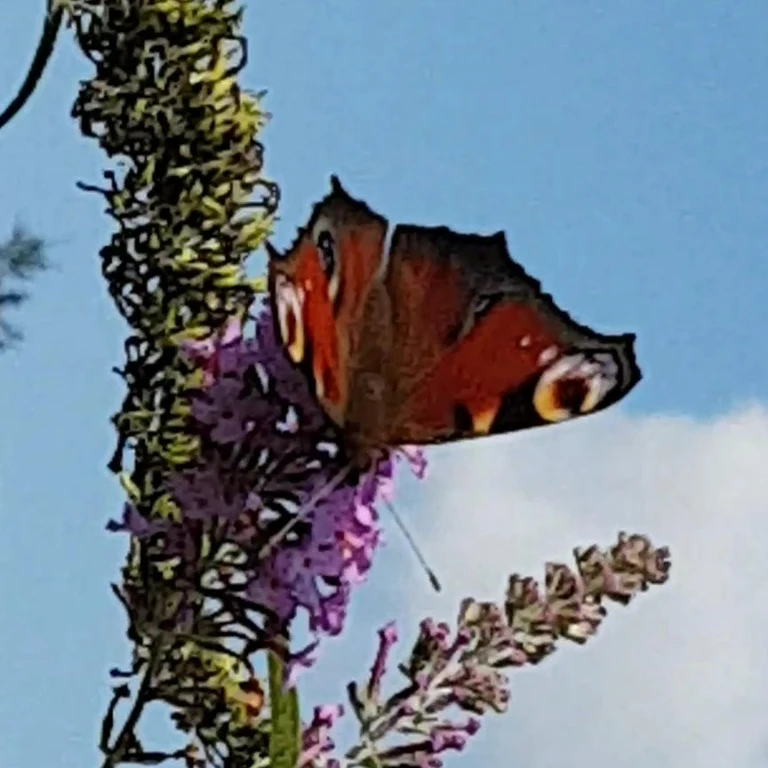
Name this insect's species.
Aglais io
